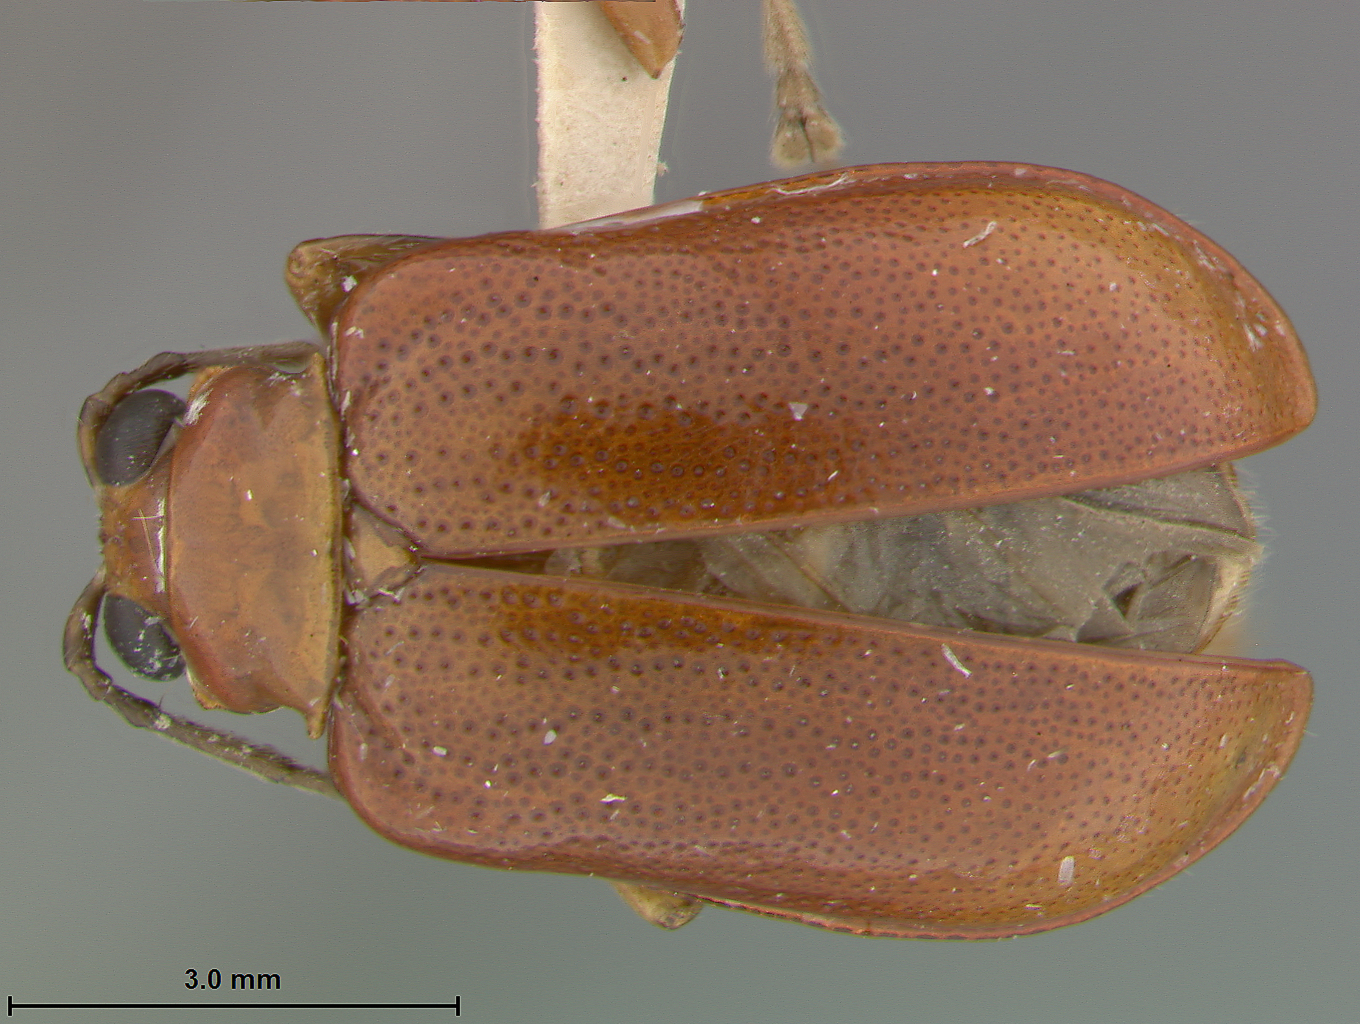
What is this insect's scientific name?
Gallerucida reflexa
